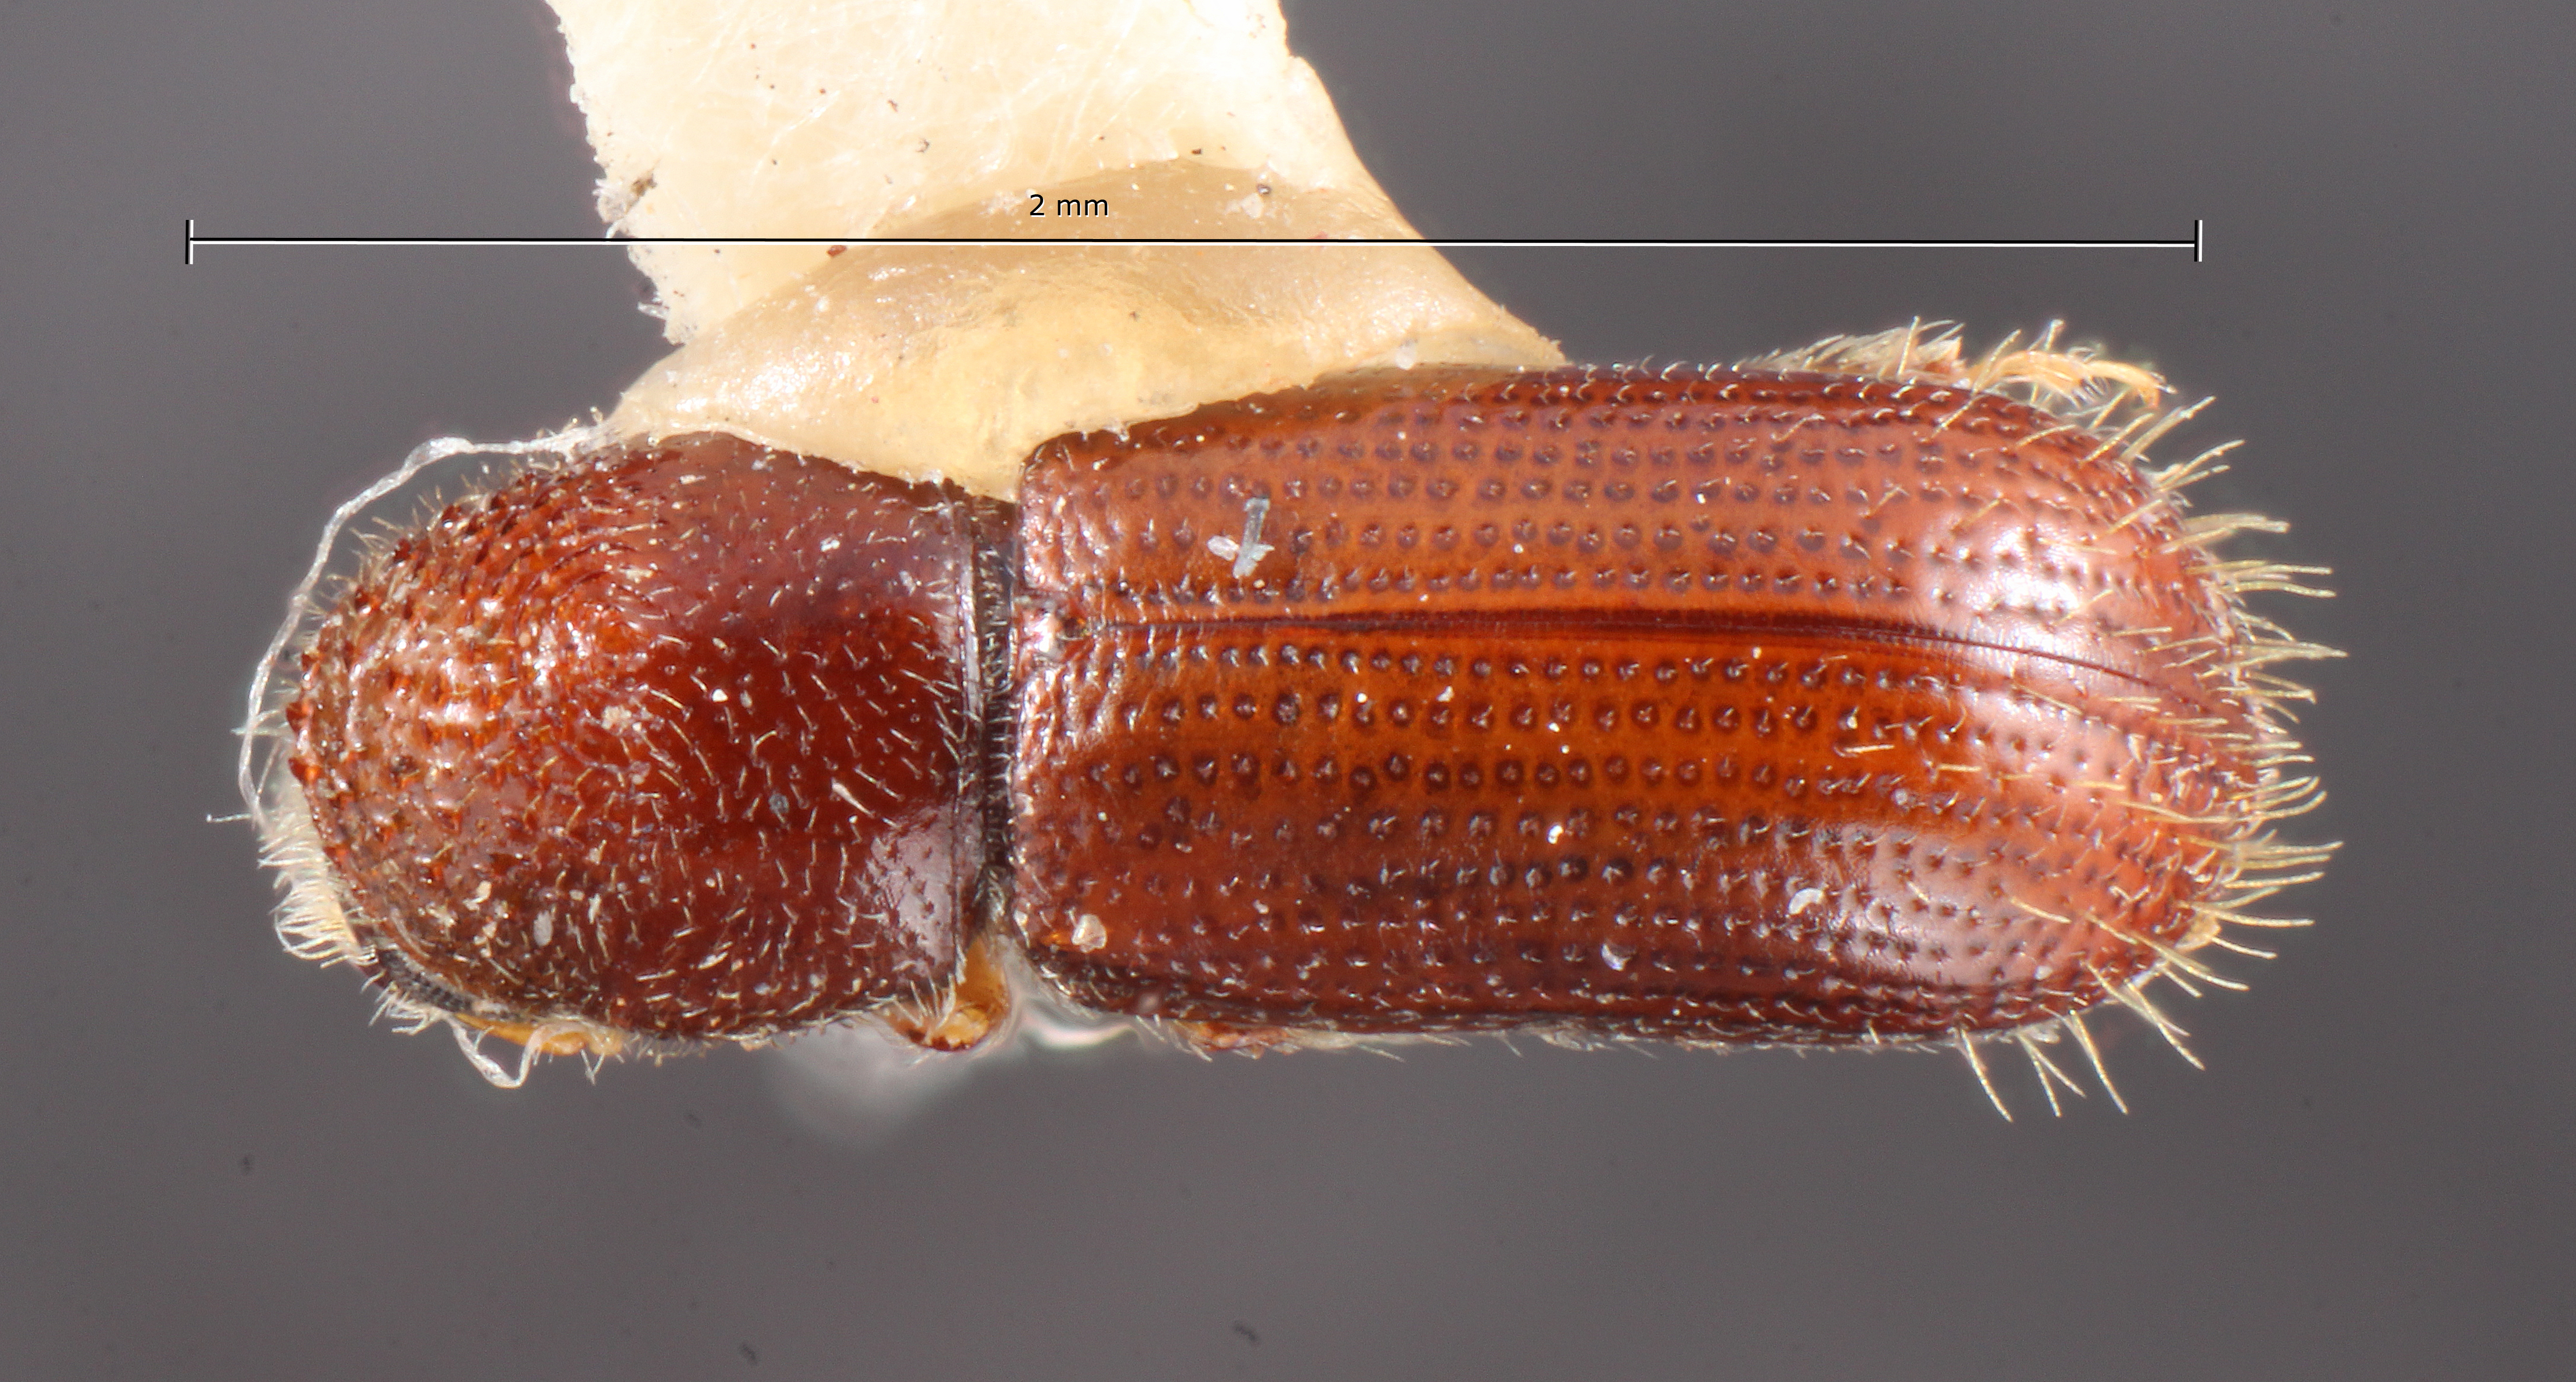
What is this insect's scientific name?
Pityophthorus subopacus
